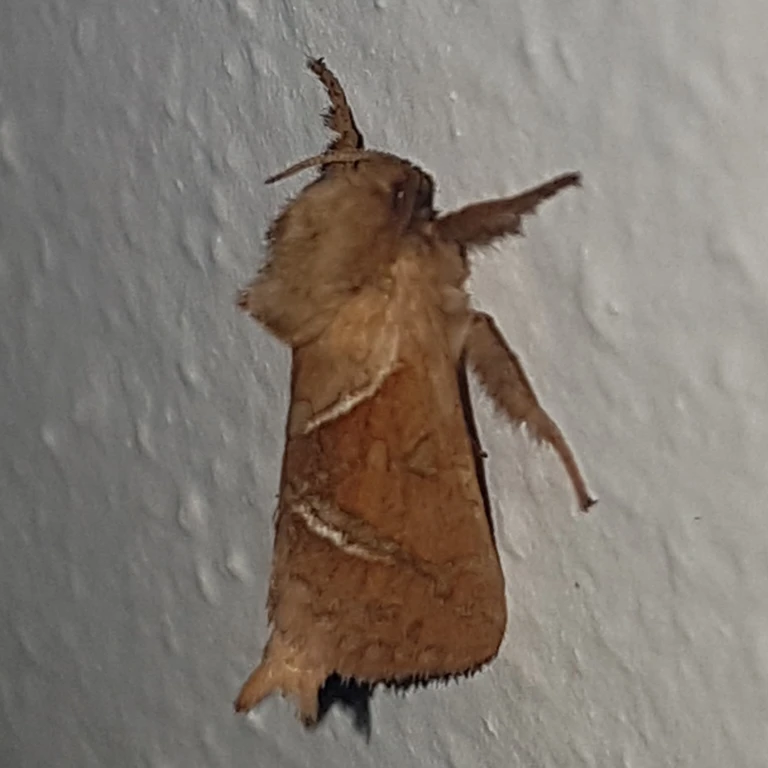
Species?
Triodia sylvina
